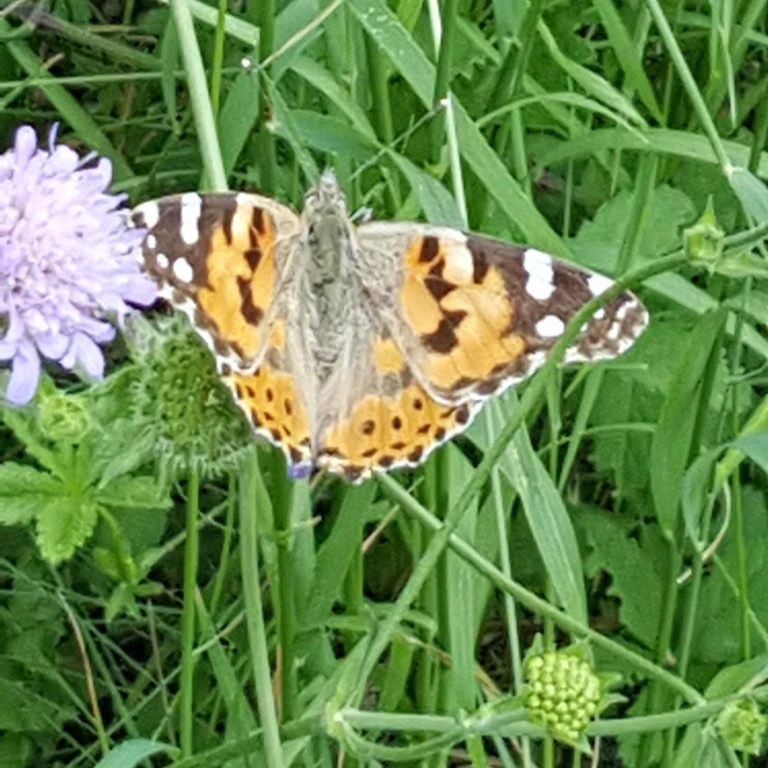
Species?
Vanessa cardui
